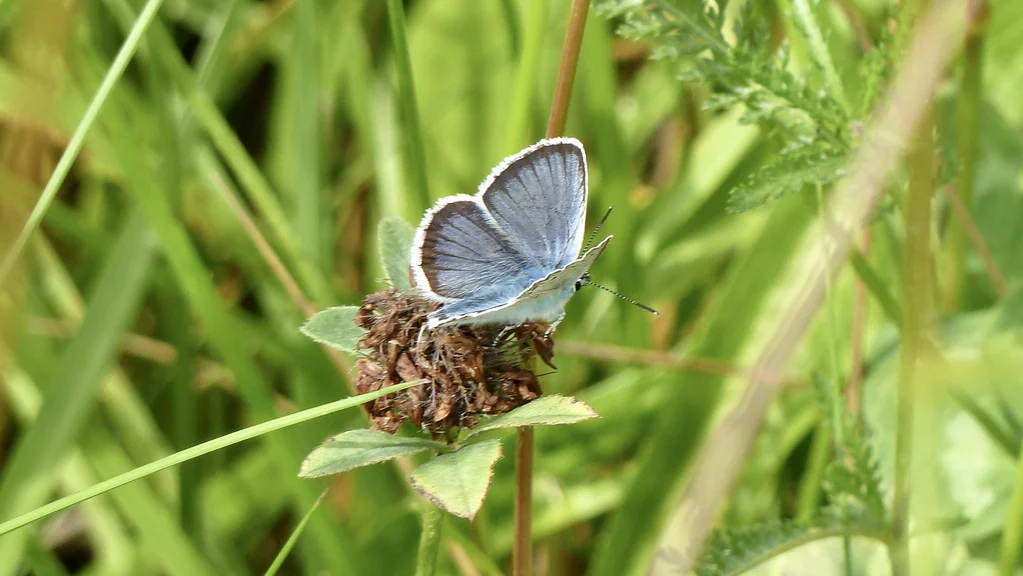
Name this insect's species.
Plebejus argus
